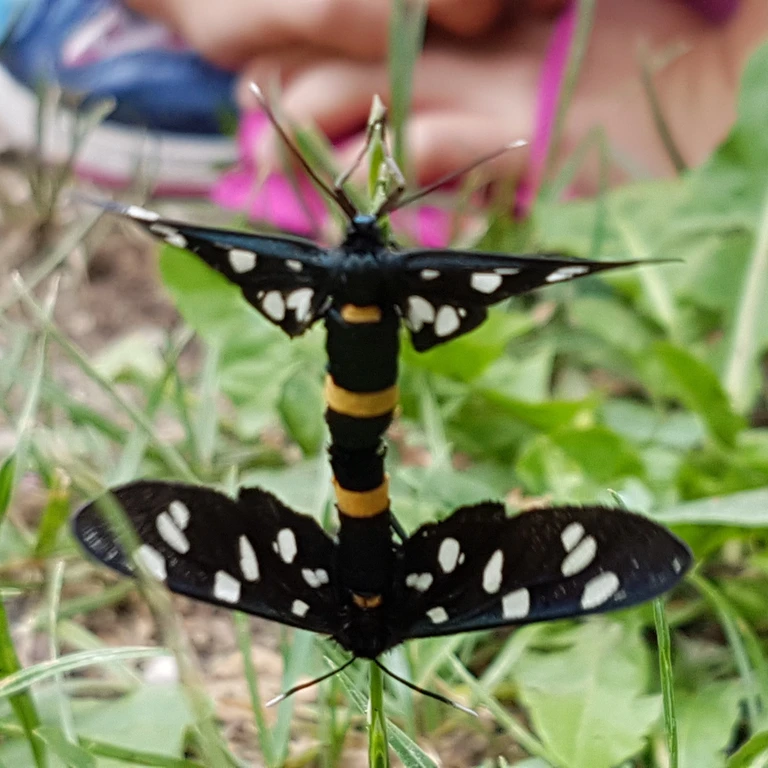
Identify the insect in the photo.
Amata phegea
